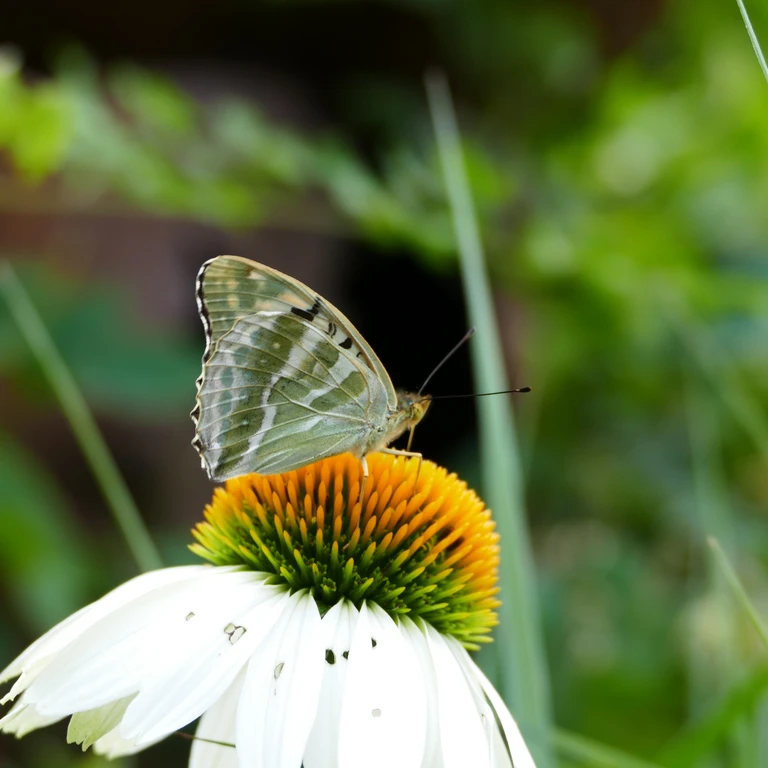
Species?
Argynnis paphia
